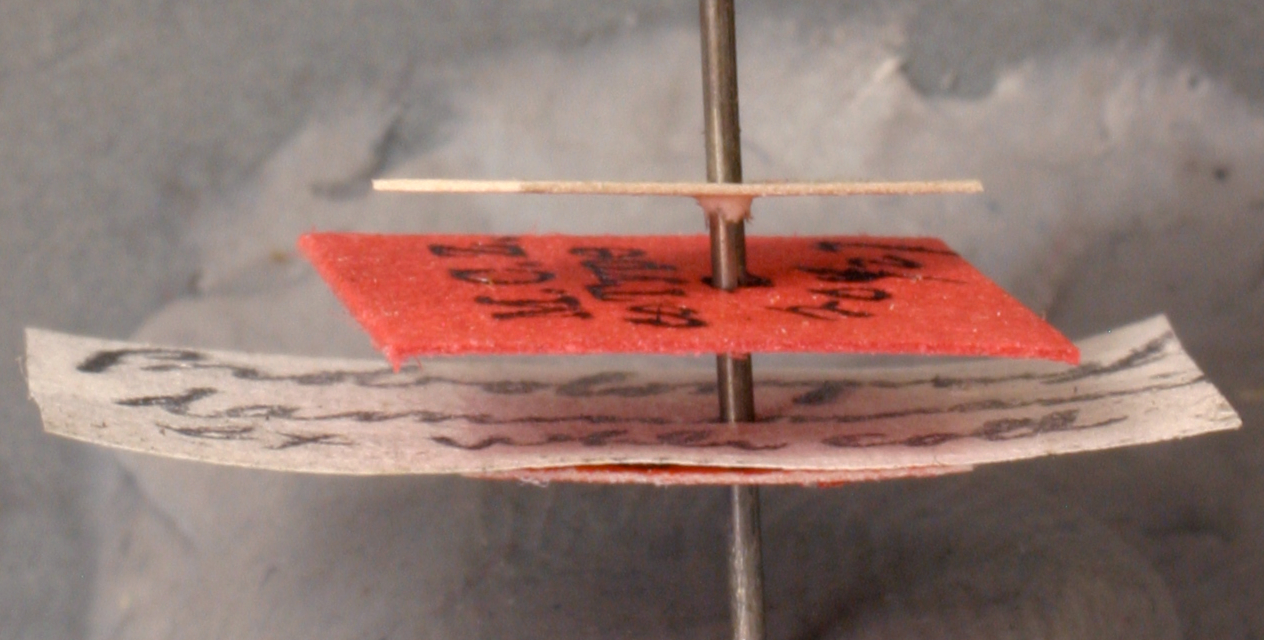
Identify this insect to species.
Probolomyrmex dammermani
